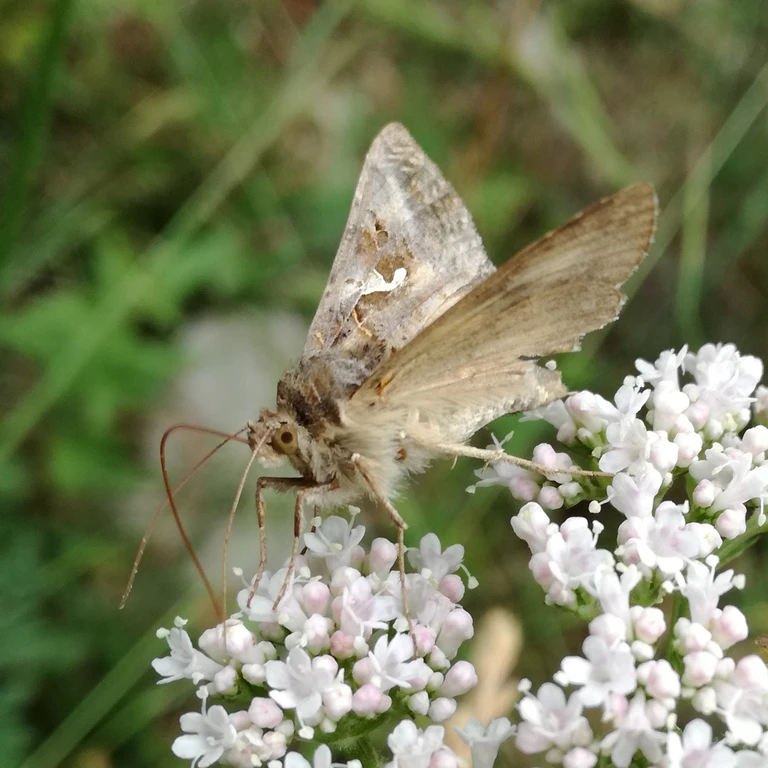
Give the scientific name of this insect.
Autographa gamma
